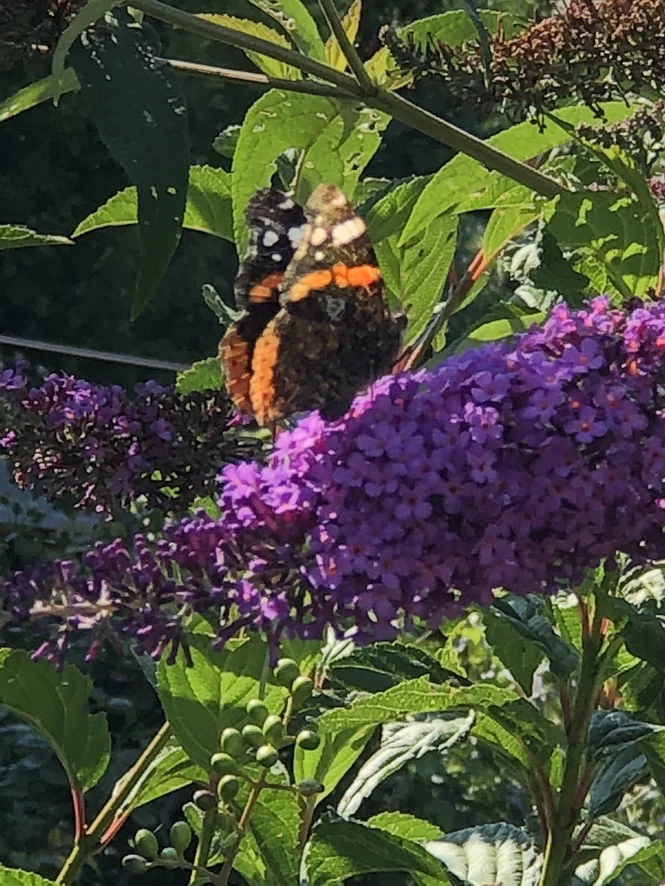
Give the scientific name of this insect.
Vanessa atalanta
